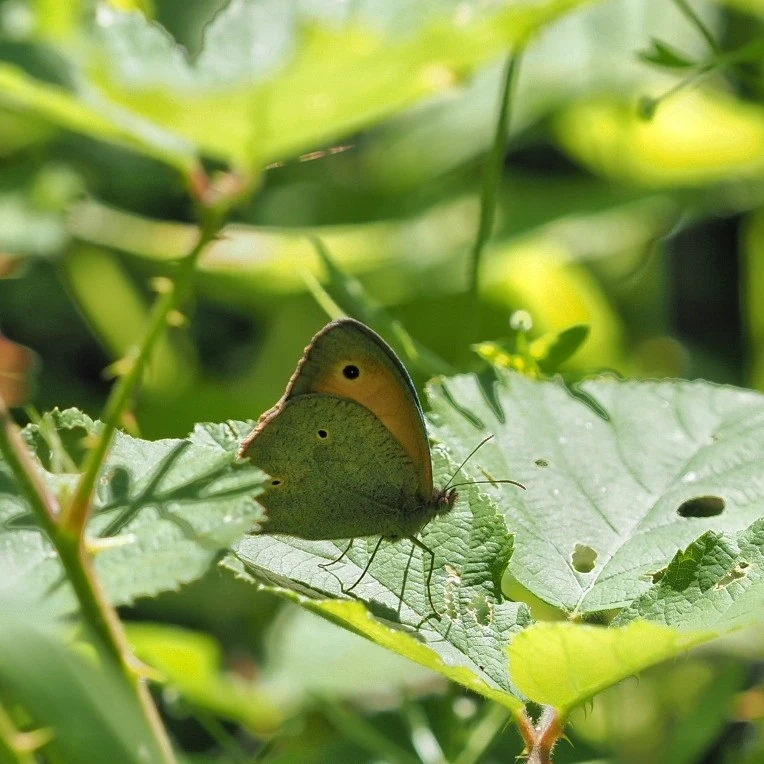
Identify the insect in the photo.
Maniola jurtina
